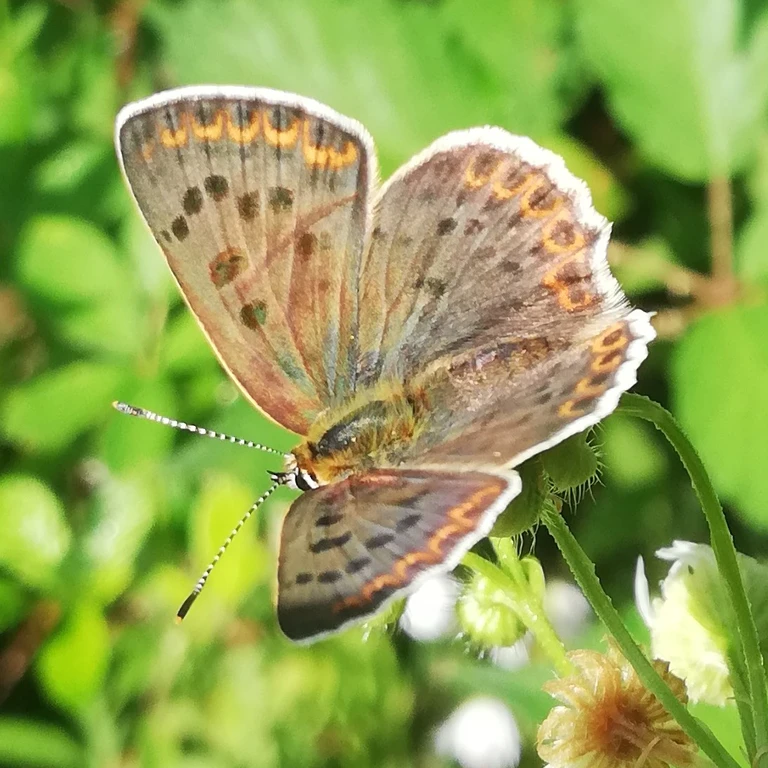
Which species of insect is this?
Lycaena tityrus (also Loweia tityrus)
